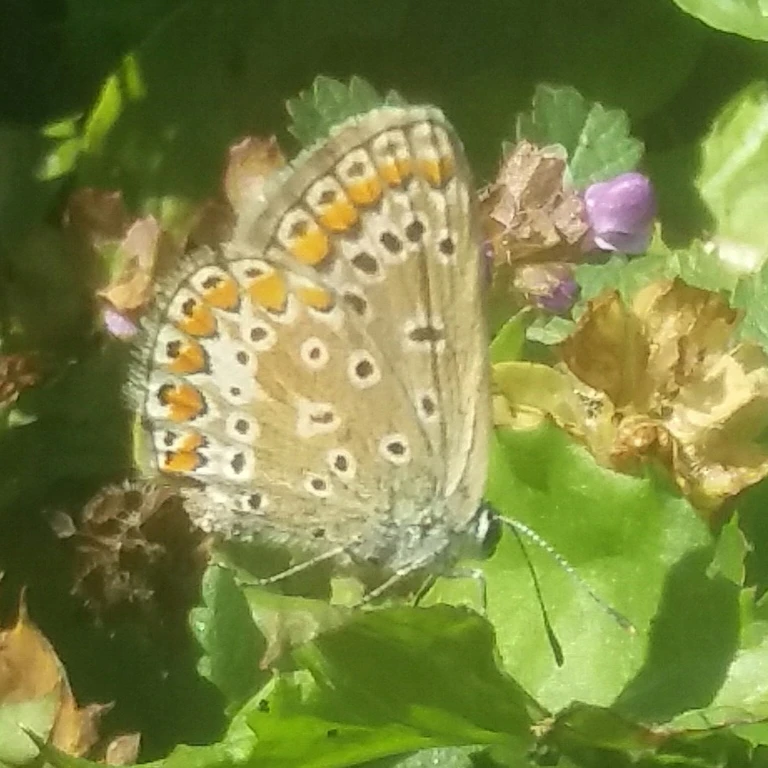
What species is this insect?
Polyommatus icarus
